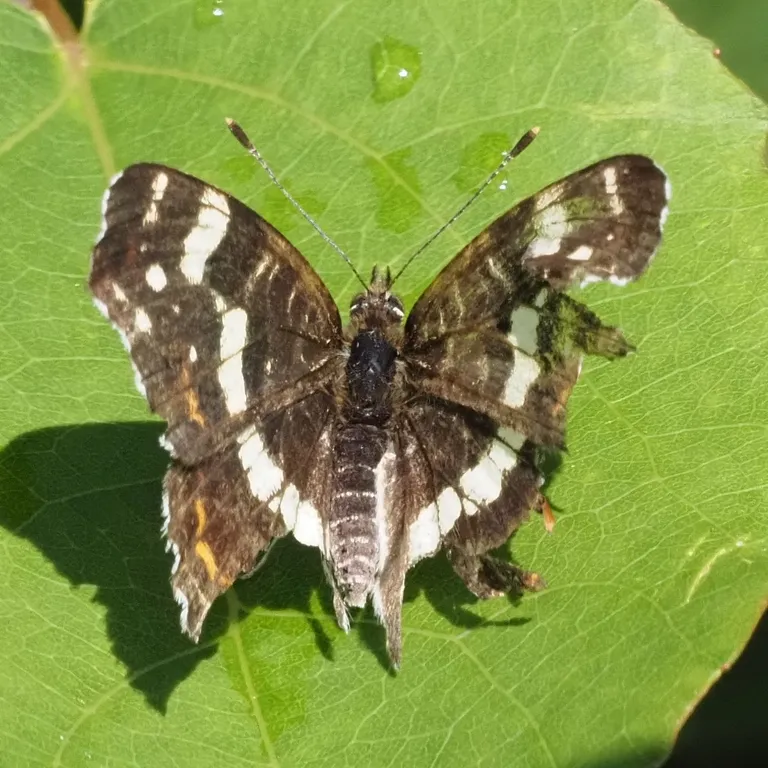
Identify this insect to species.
Araschnia levana
